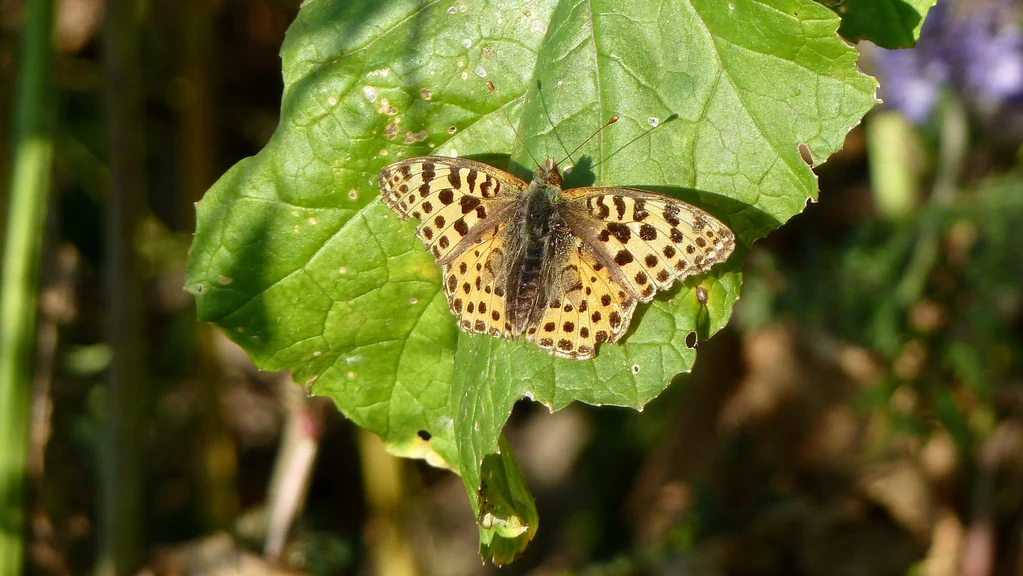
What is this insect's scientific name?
Issoria lathonia
